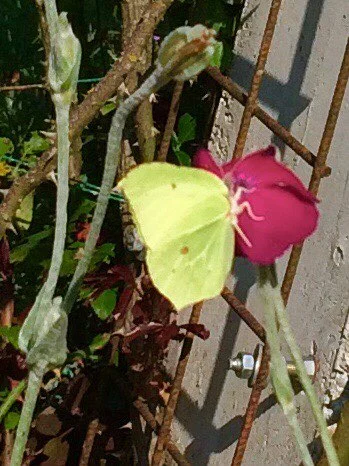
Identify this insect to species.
Gonepteryx rhamni
